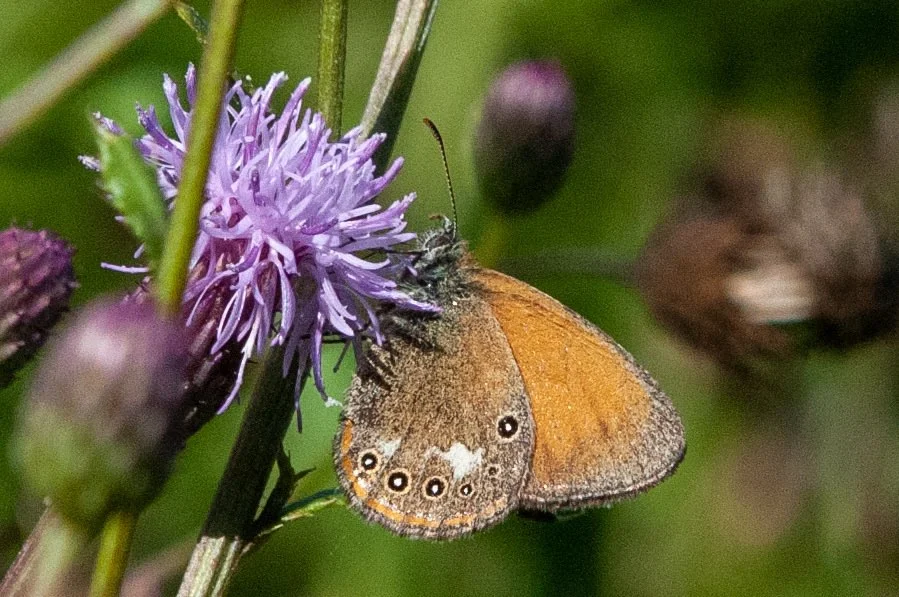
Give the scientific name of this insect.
Coenonympha glycerion (also Coenonympha iphis)
